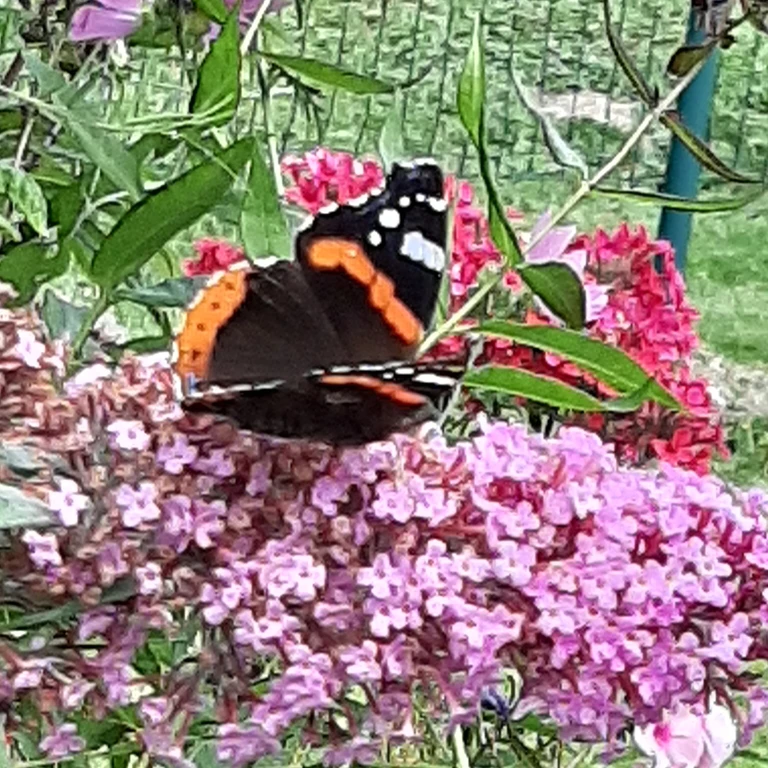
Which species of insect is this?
Vanessa atalanta
